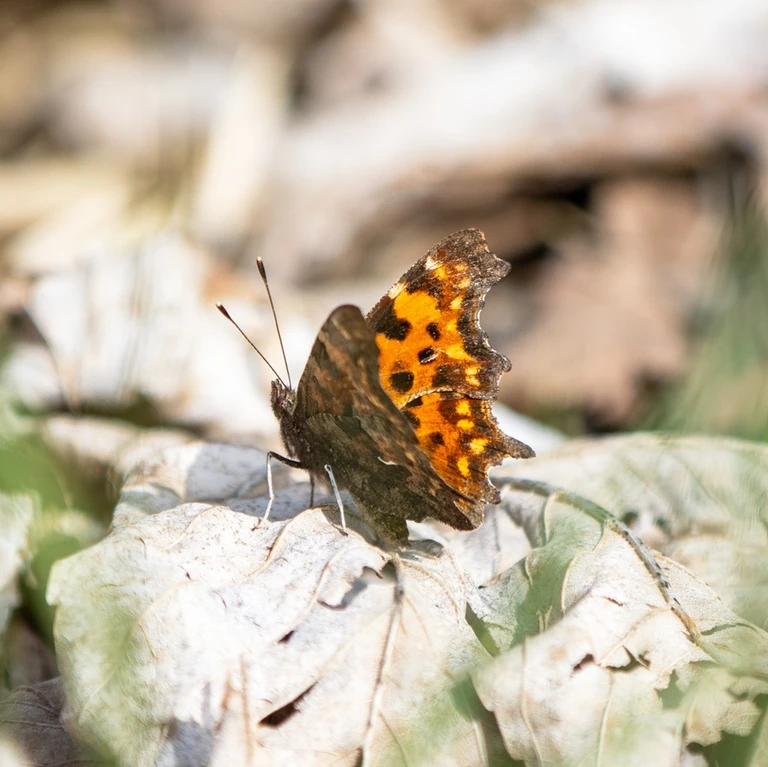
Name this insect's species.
Polygonia c-album
